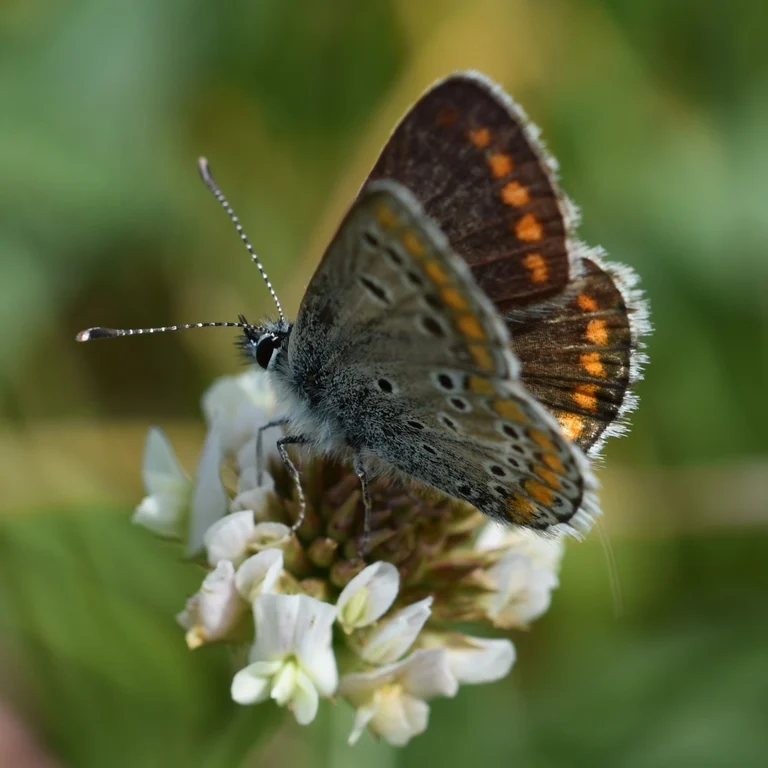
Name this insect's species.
Aricia agestis/artaxerxes
